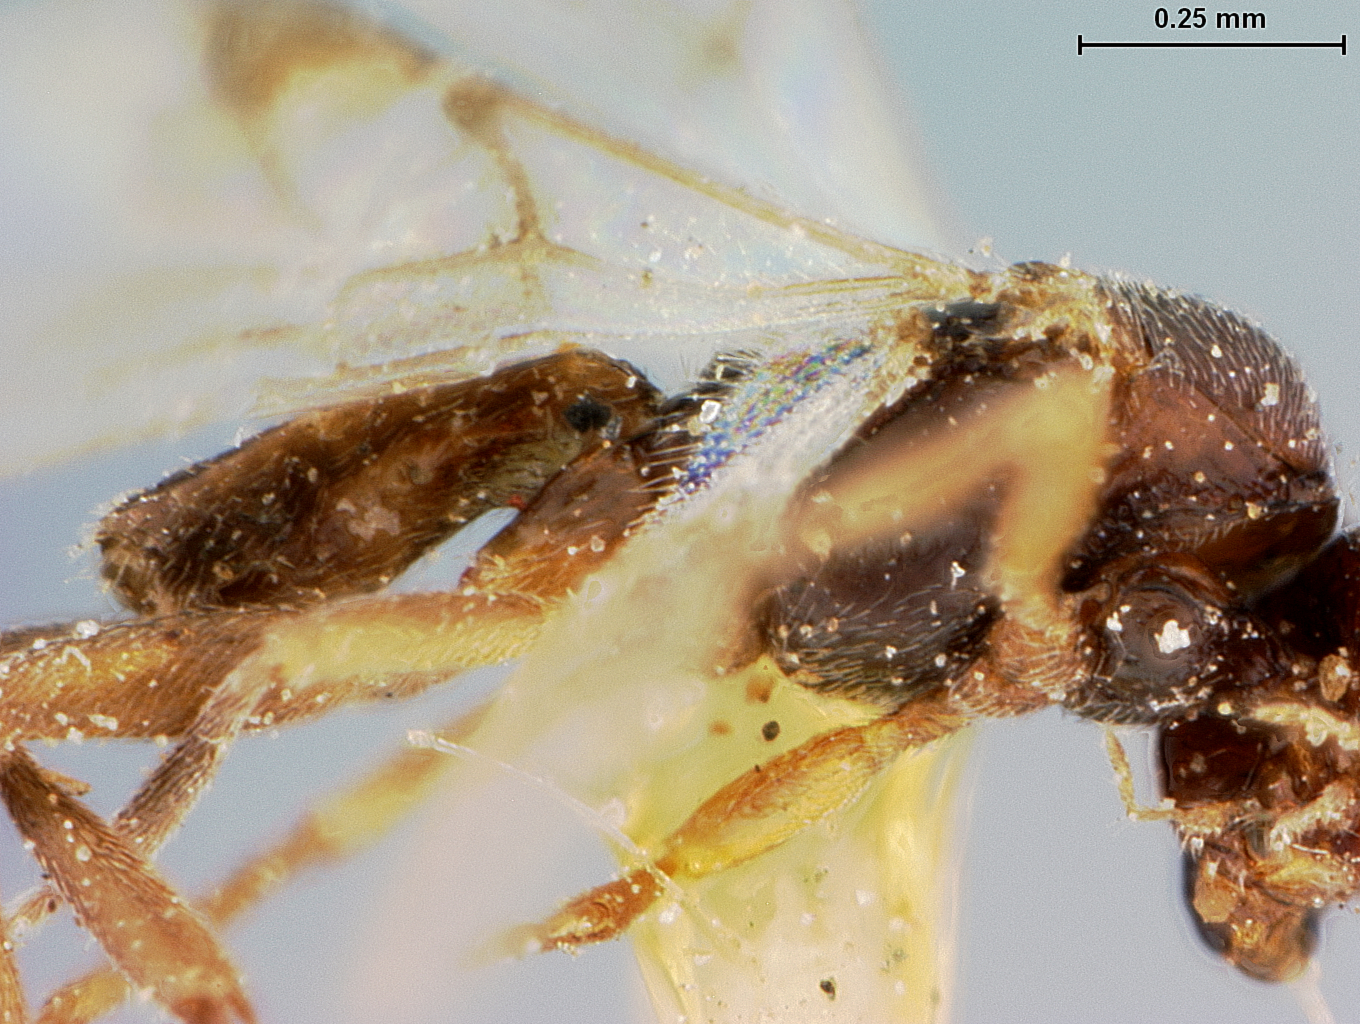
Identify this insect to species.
Adelius coloradensis
